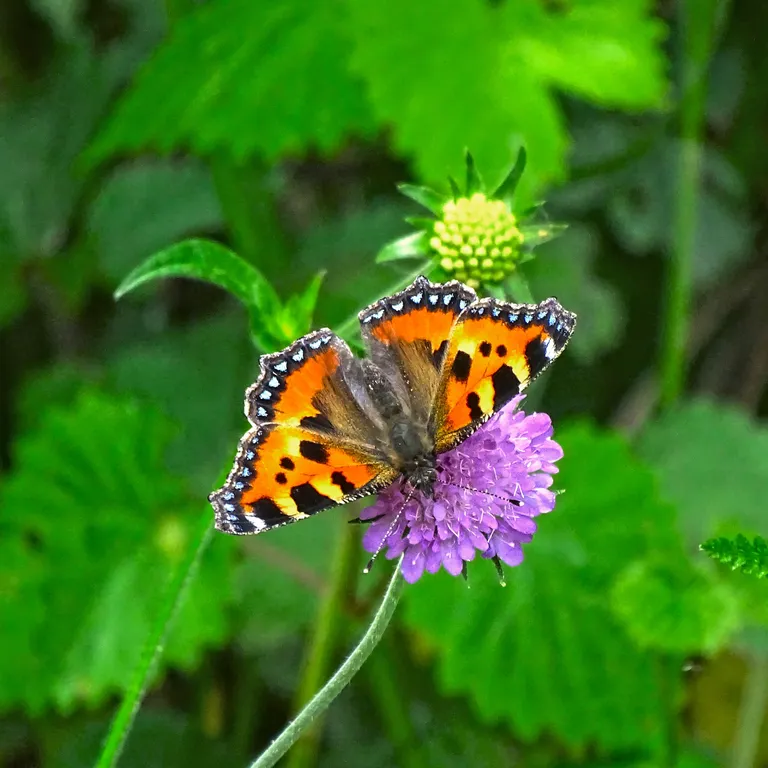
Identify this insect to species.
Aglais urticae
